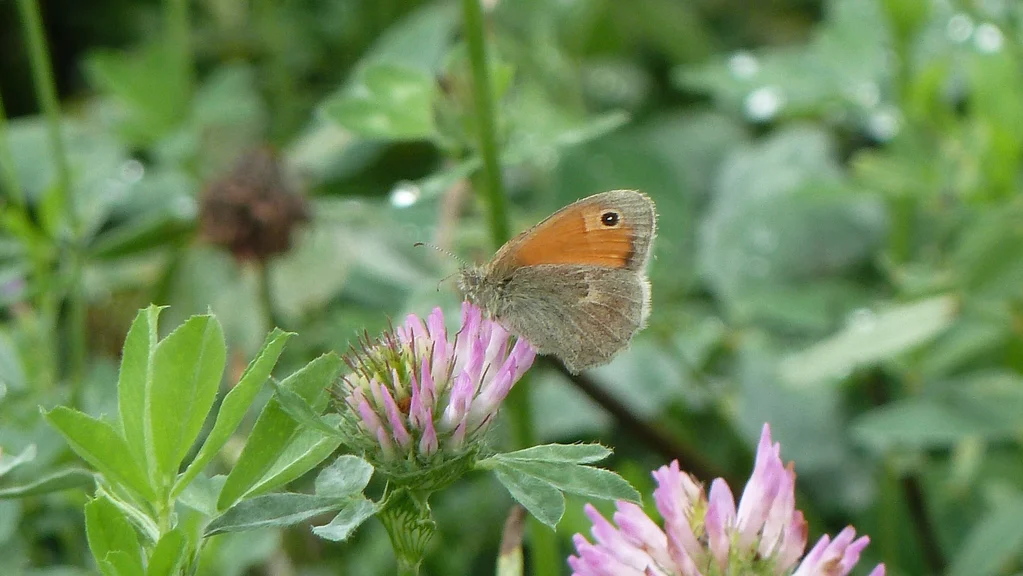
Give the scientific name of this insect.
Coenonympha pamphilus
